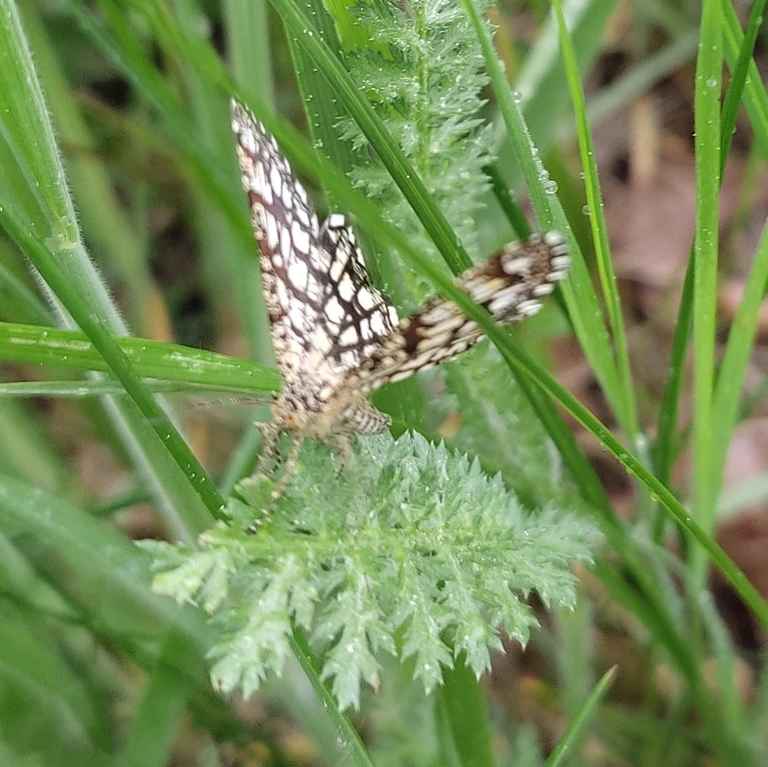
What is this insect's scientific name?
Chiasmia clathrata
